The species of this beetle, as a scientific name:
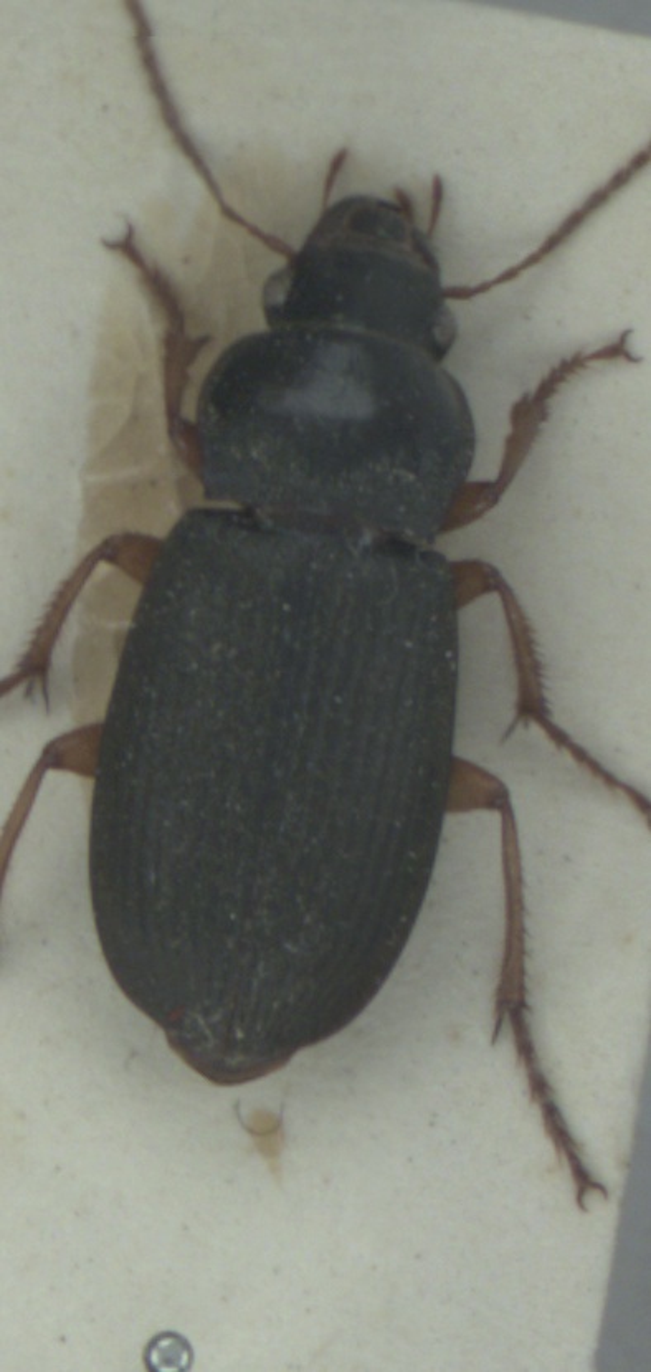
Harpalus rufipes
